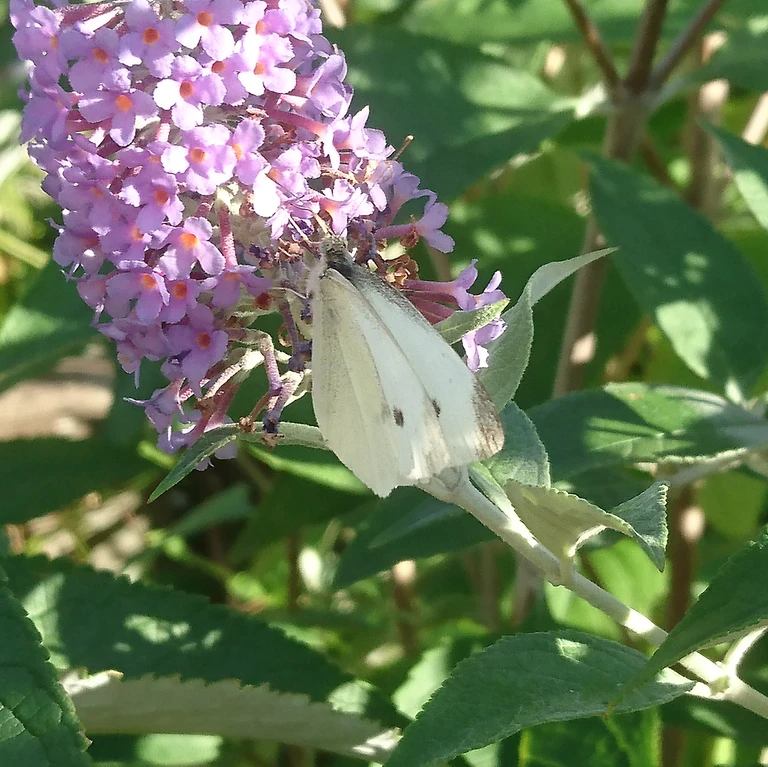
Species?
Pieris rapae
